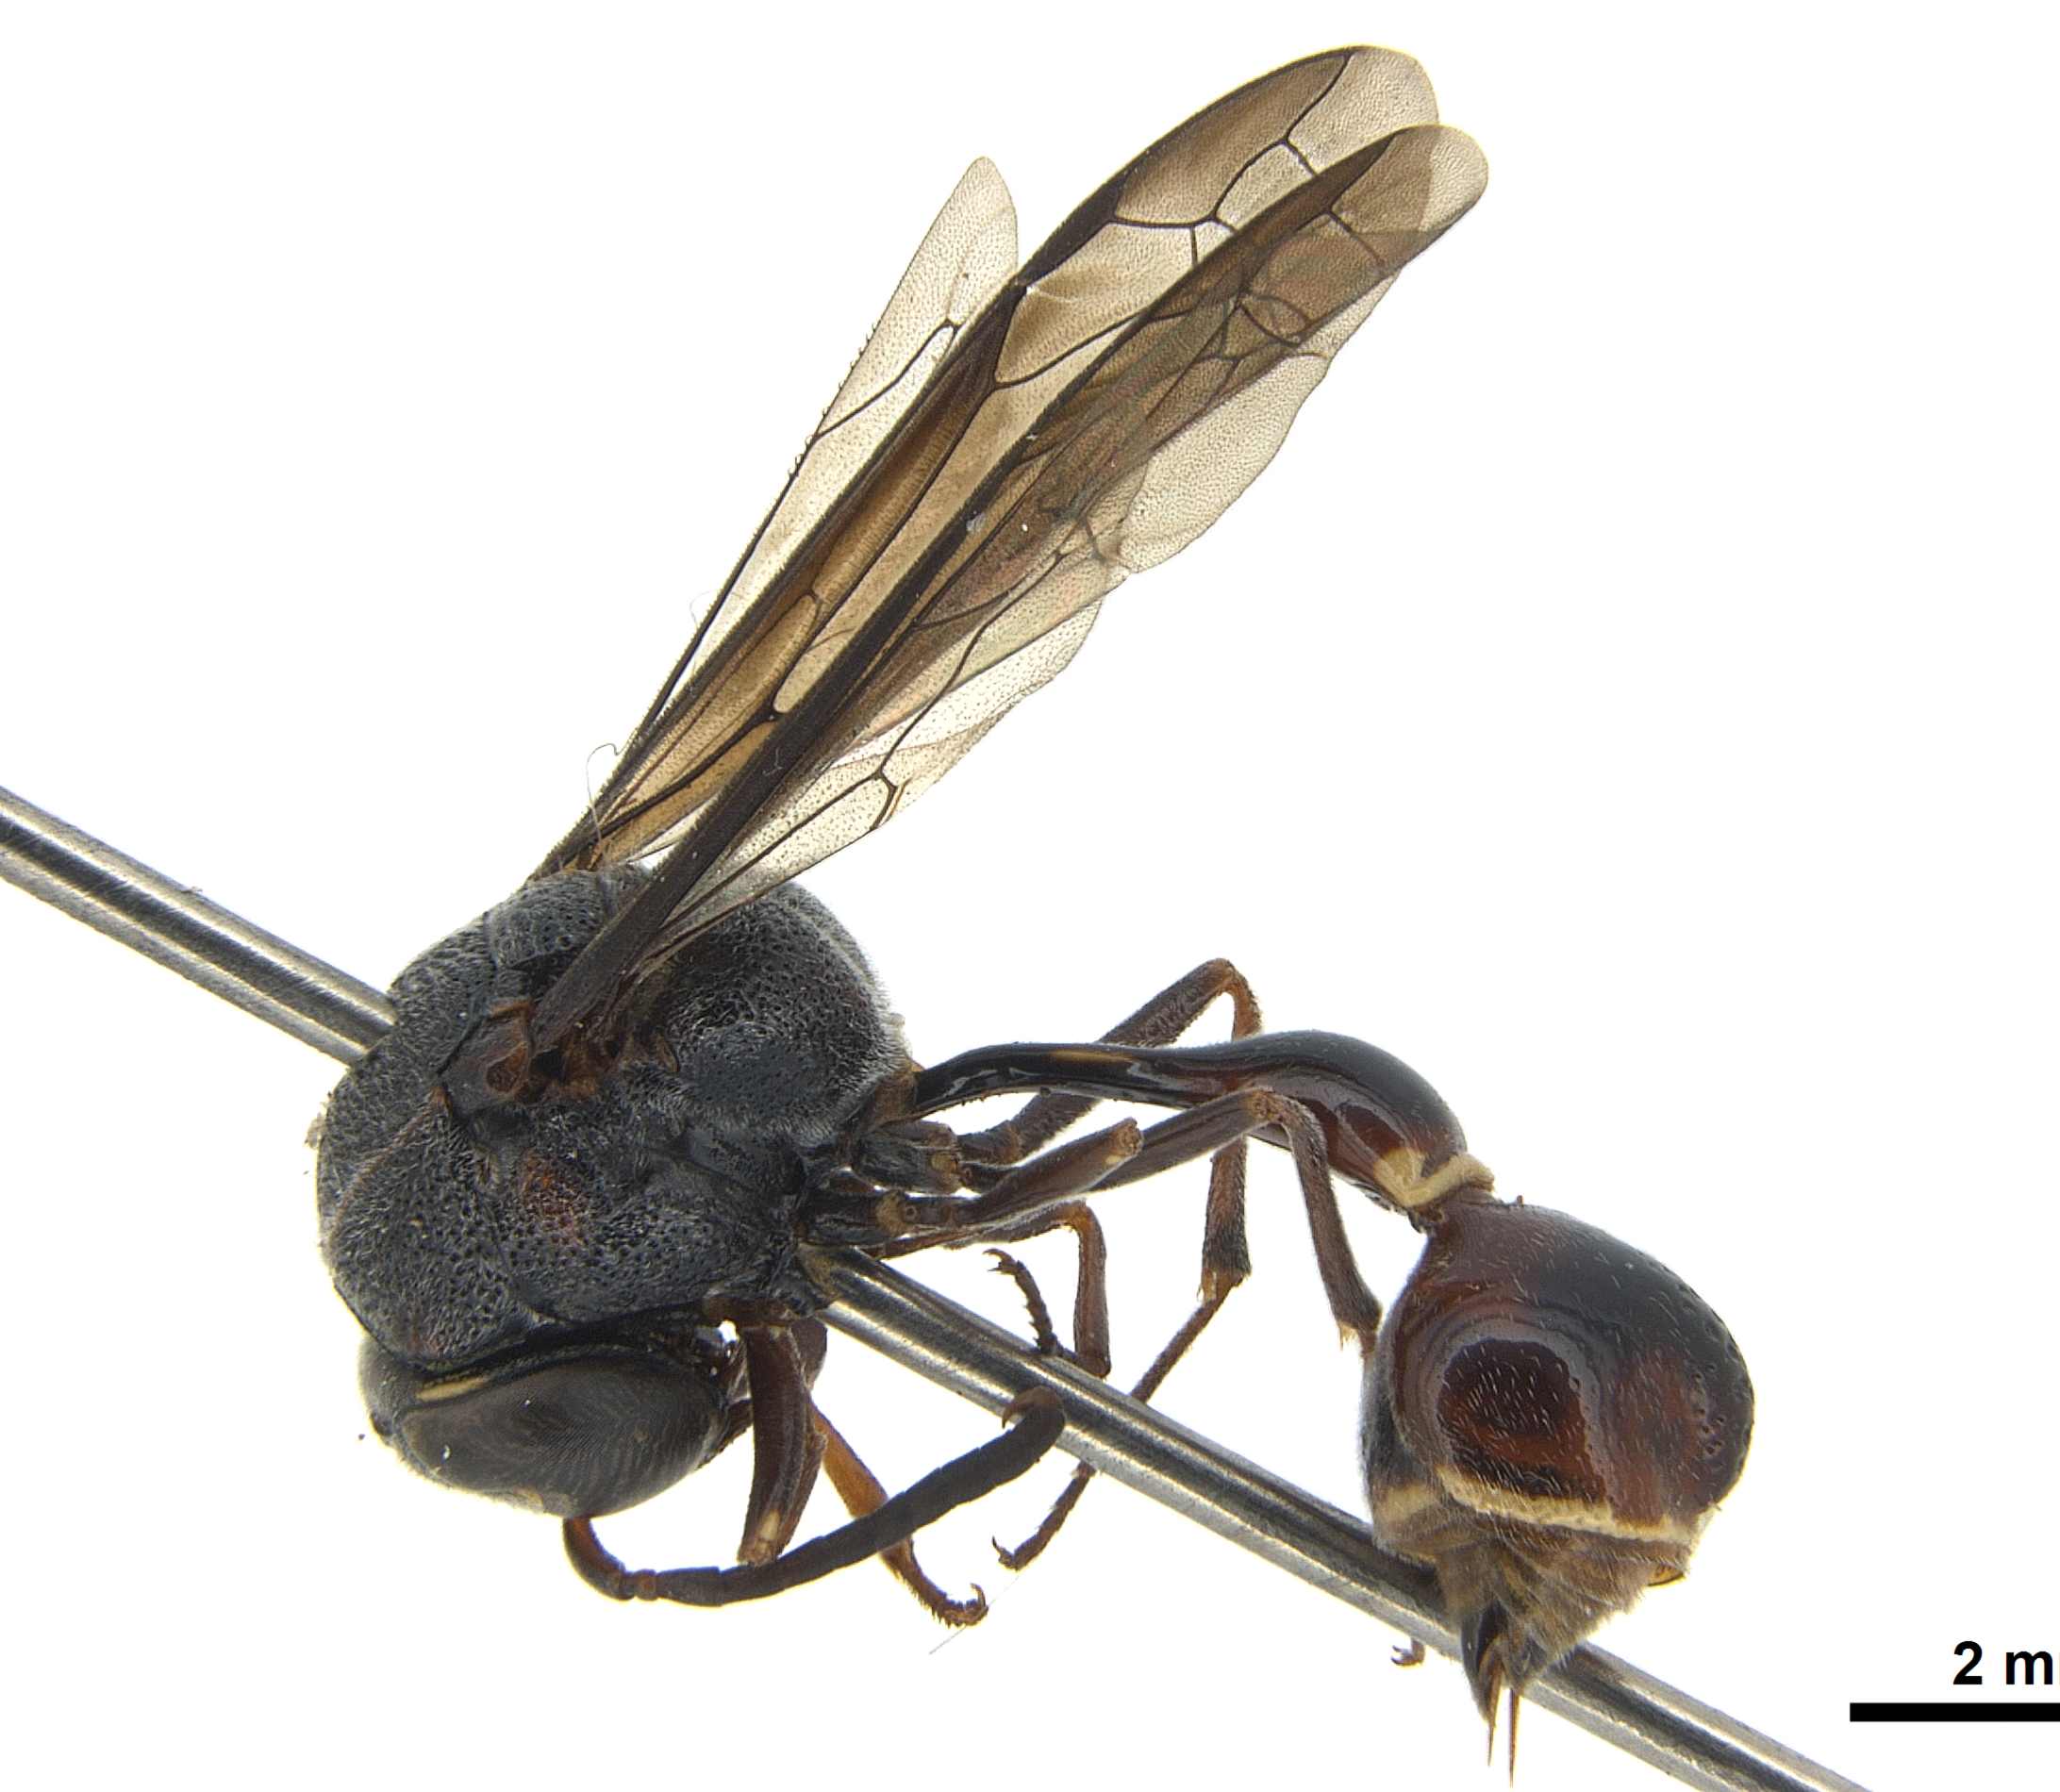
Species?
Cyphomenes schremmeri
